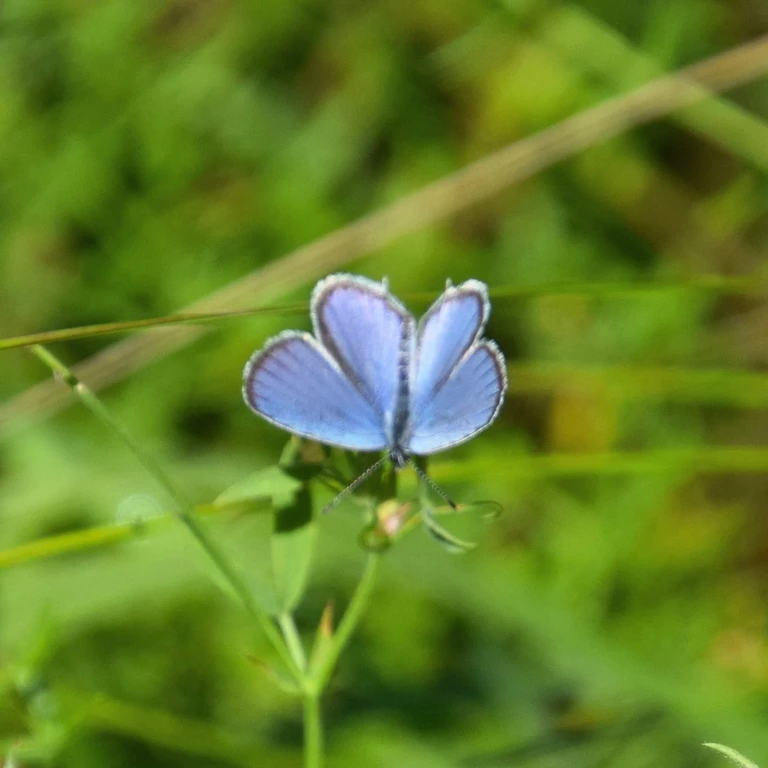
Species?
Cupido argiades (also Elkalyce argiades)
